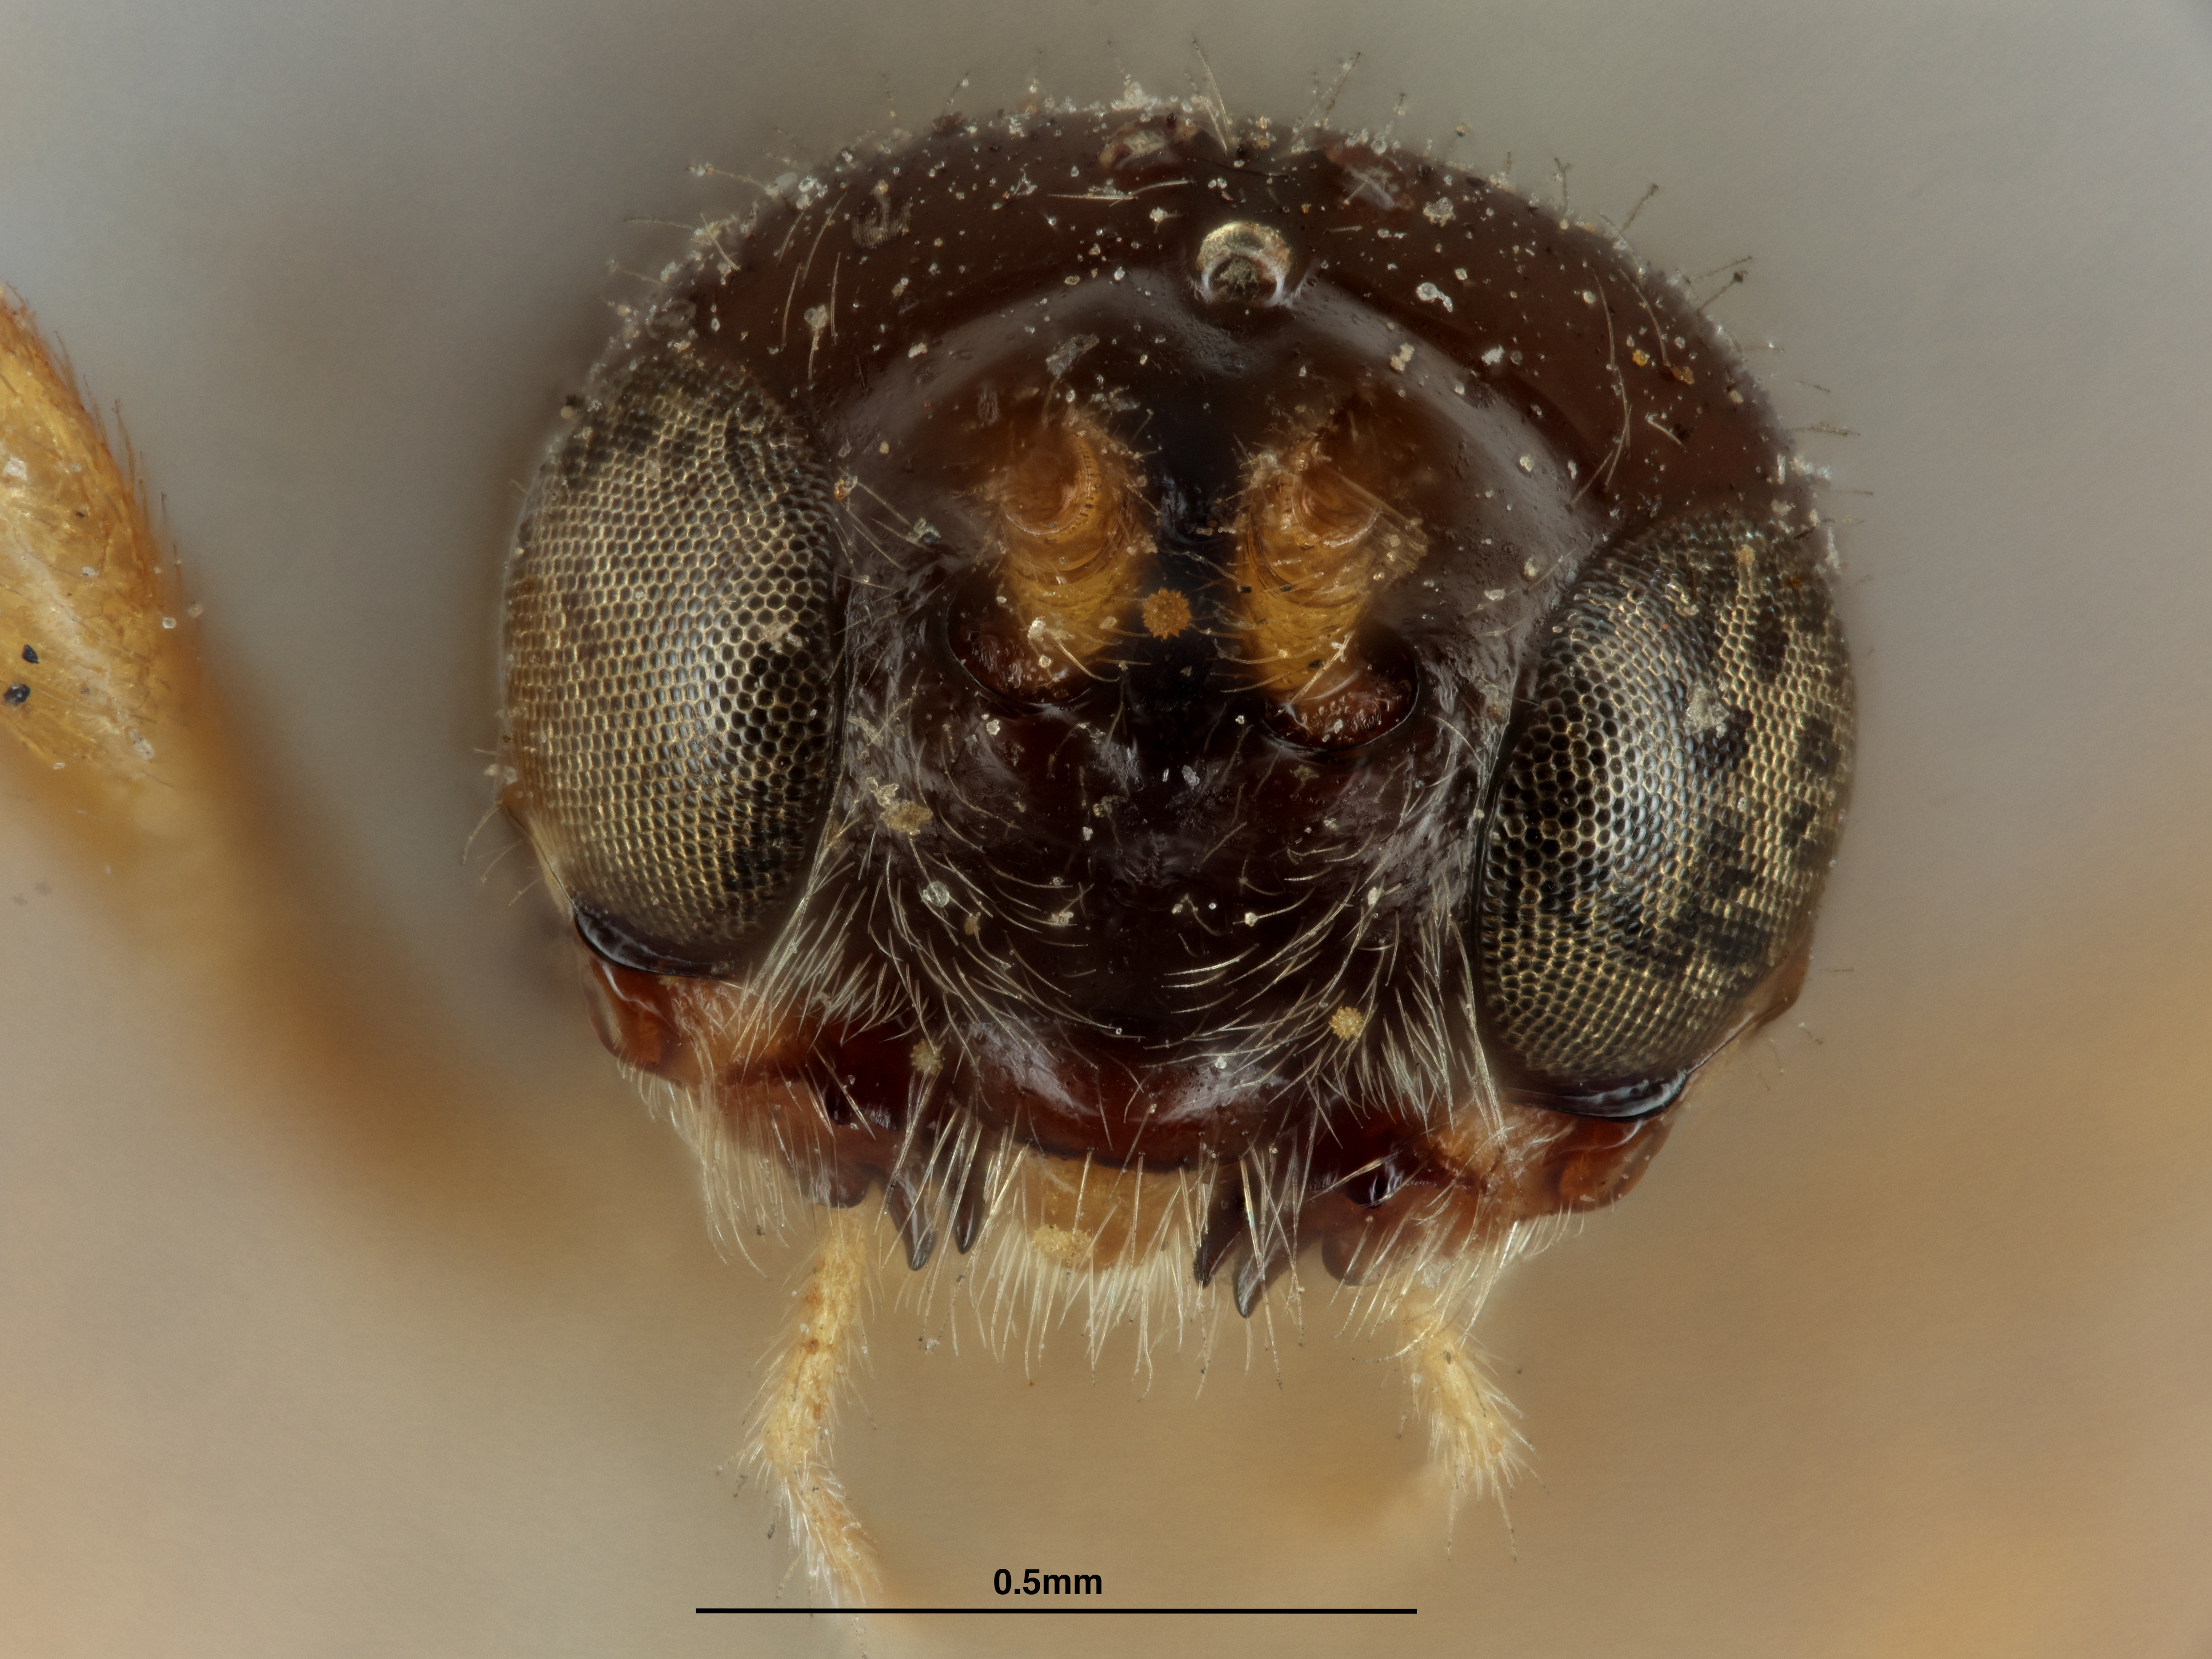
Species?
Dacnusa laeviceps
